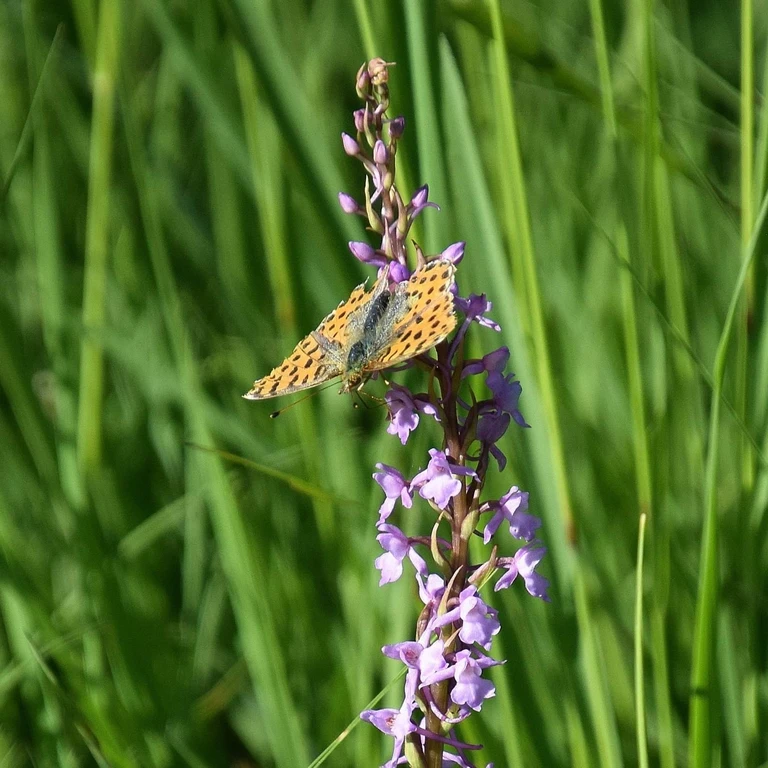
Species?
Issoria lathonia
